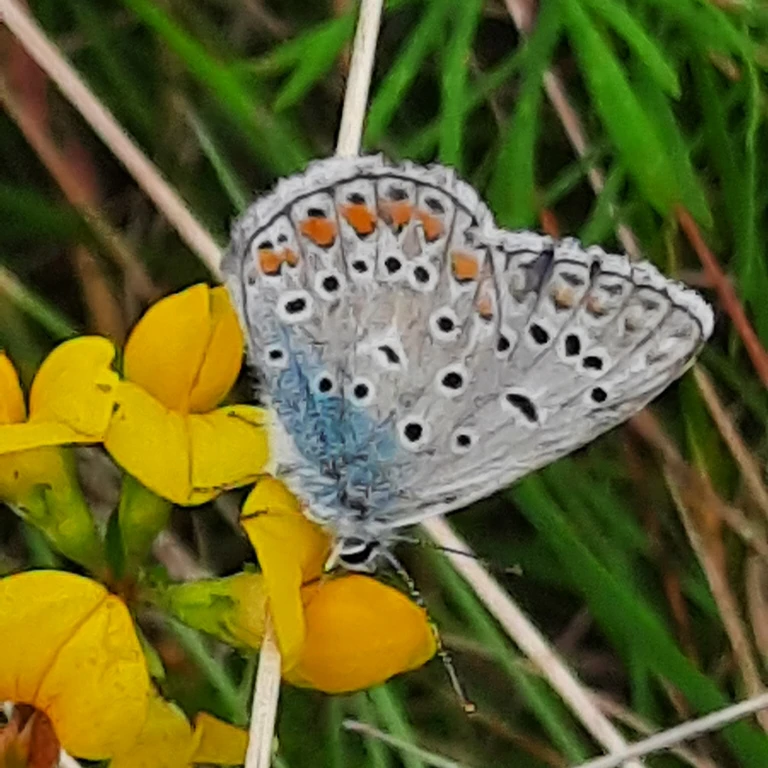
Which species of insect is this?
Polyommatus icarus
